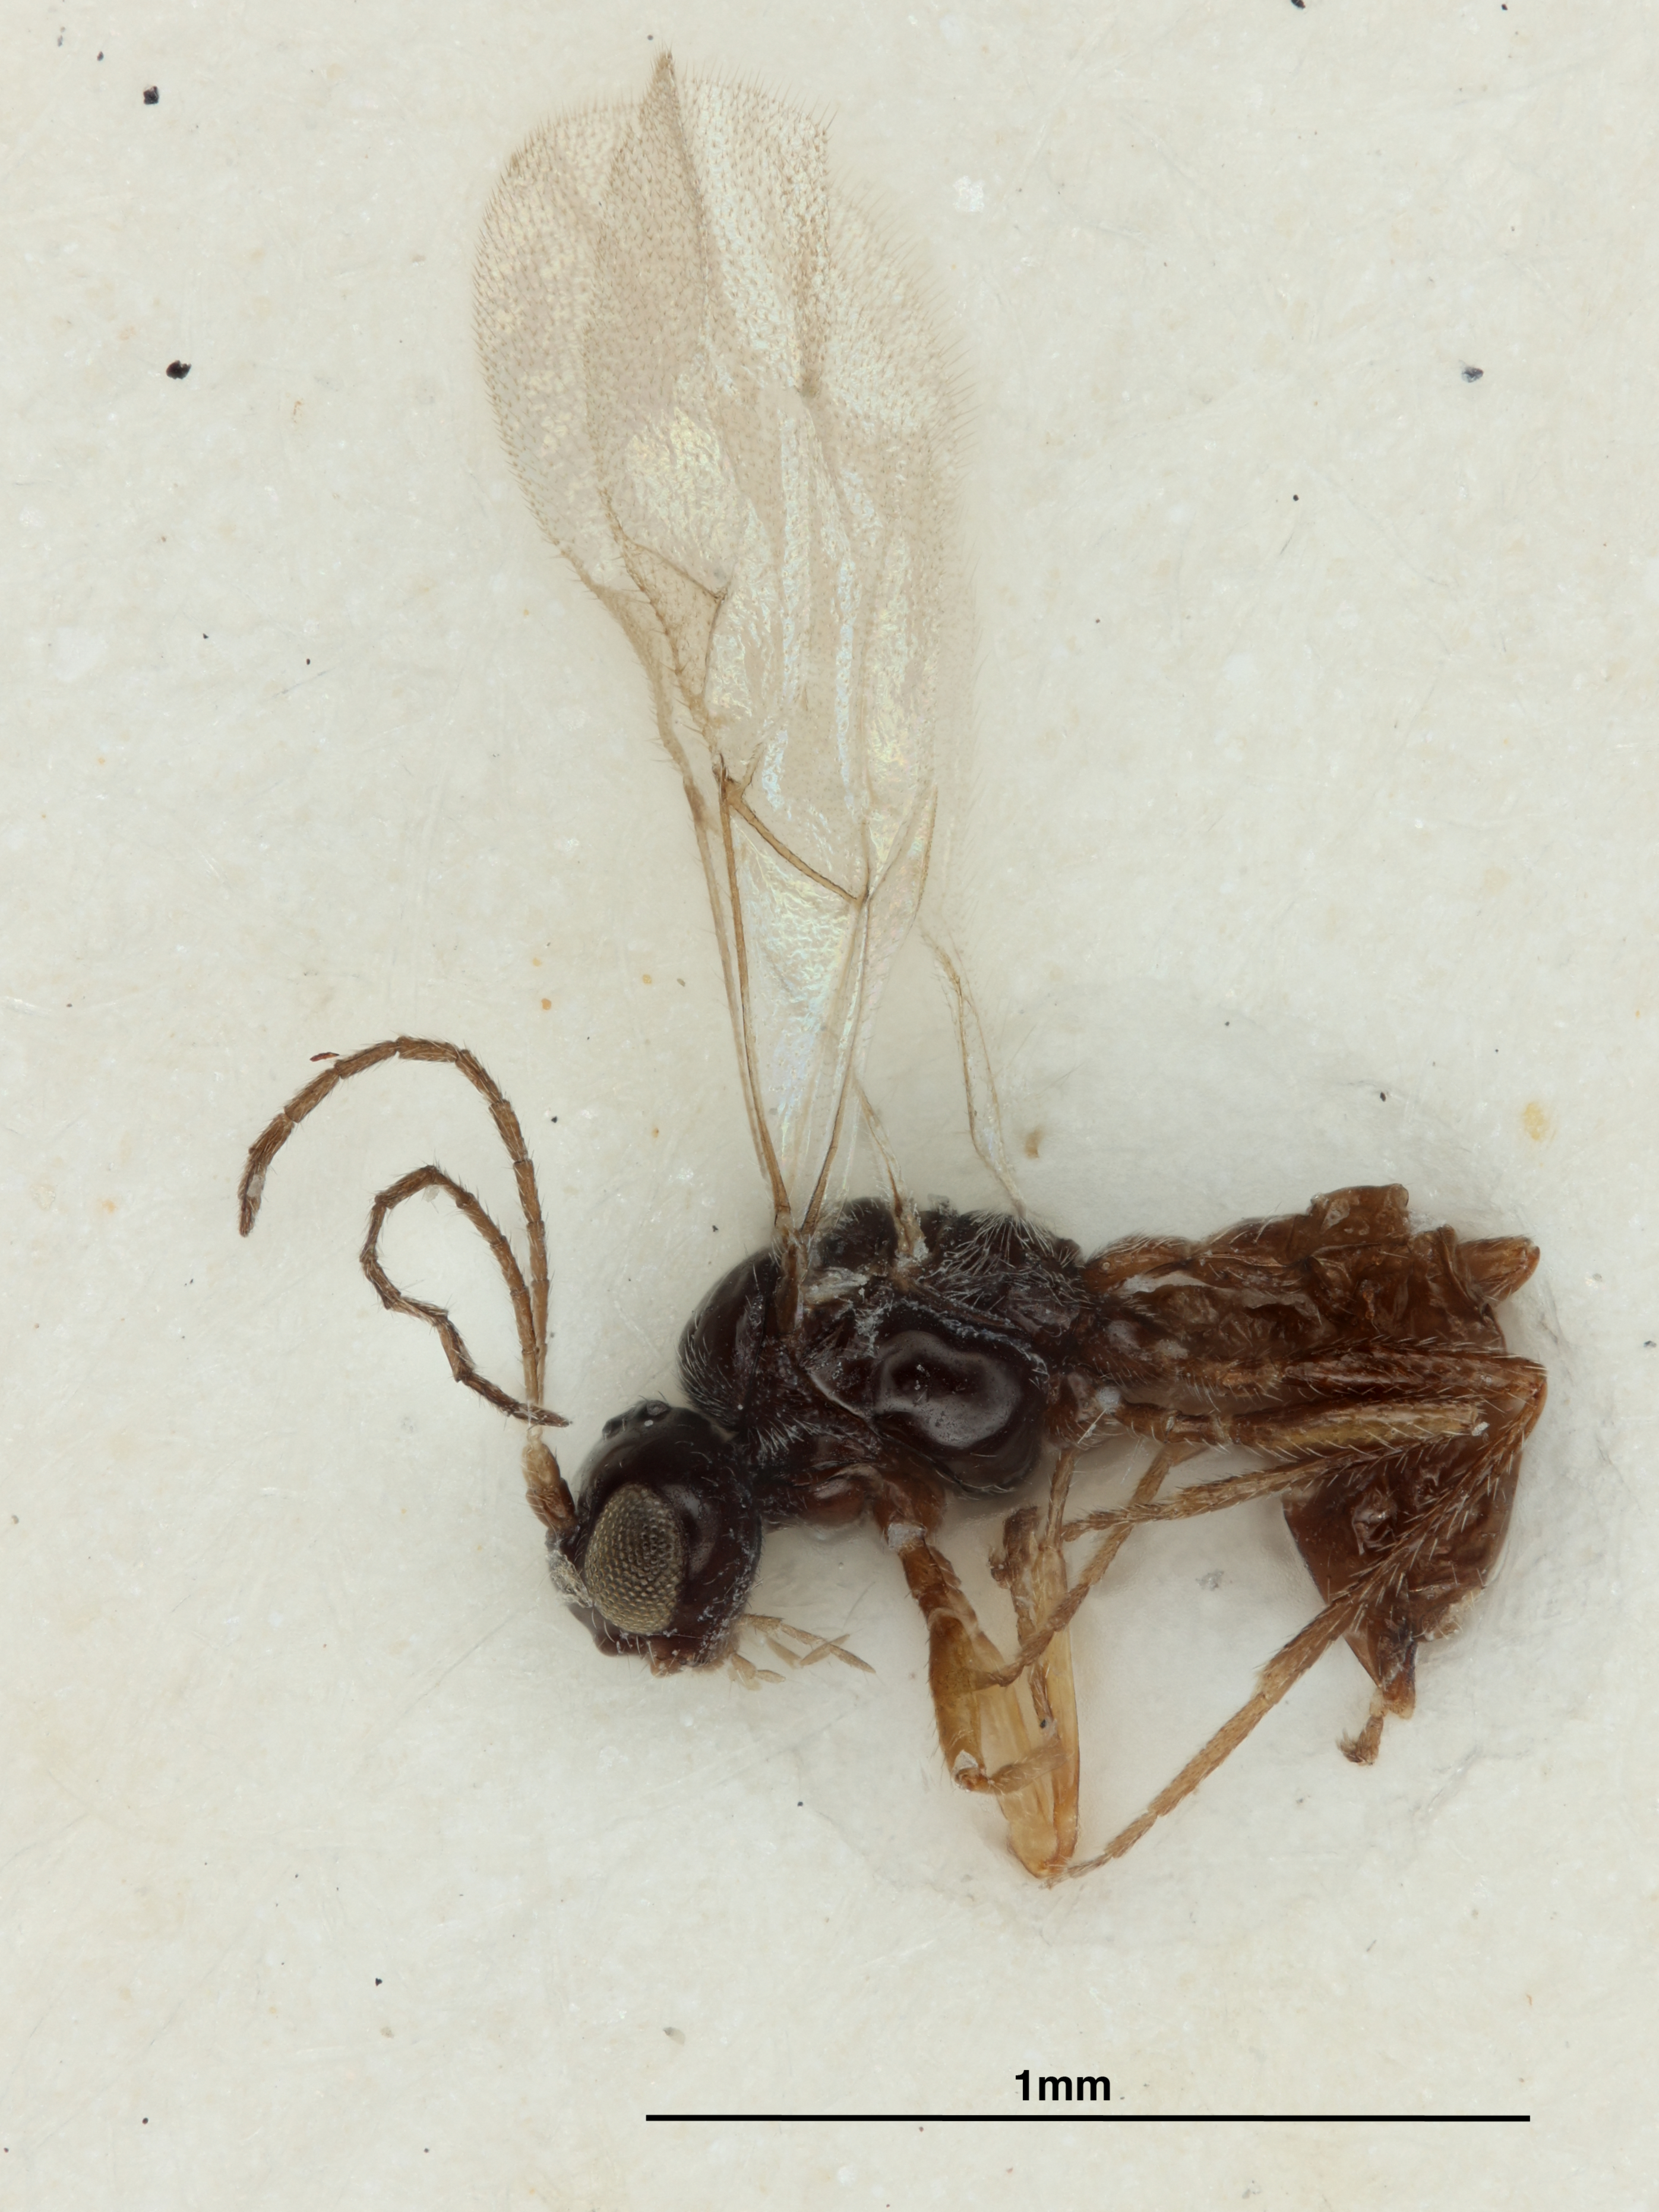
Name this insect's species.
Praon artemisicola
